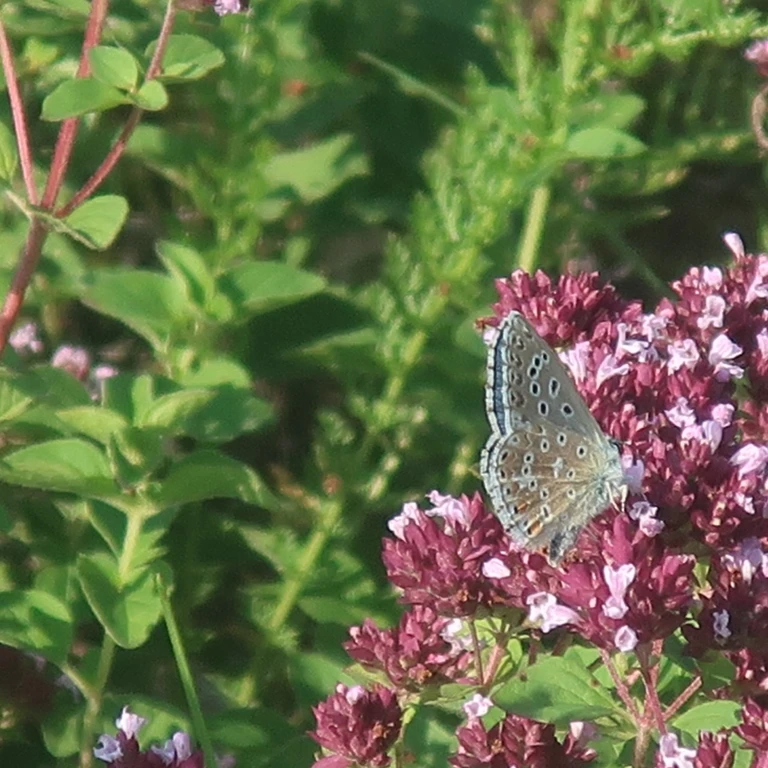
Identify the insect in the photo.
Lysandra bellargus
